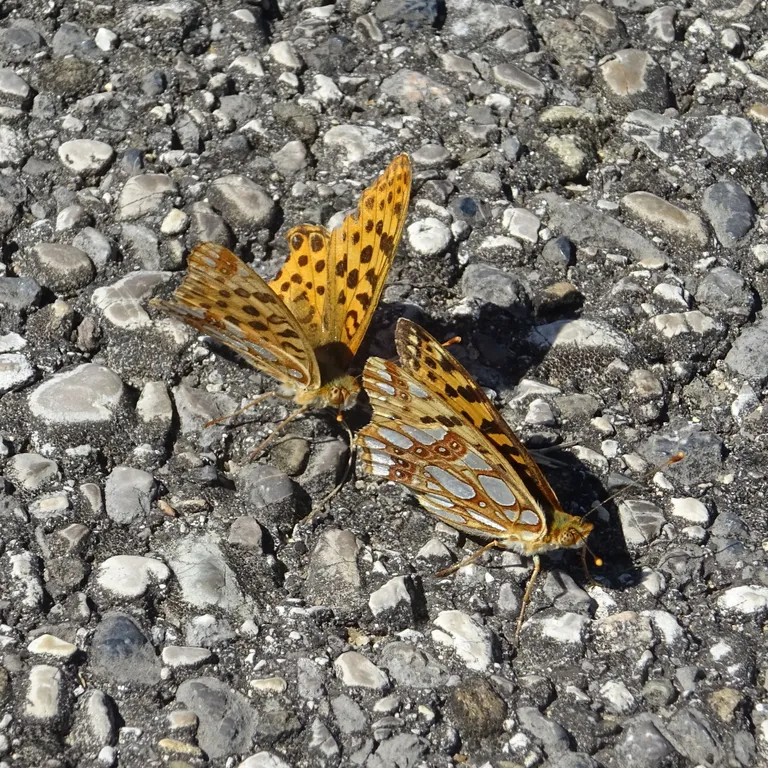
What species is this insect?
Issoria lathonia
